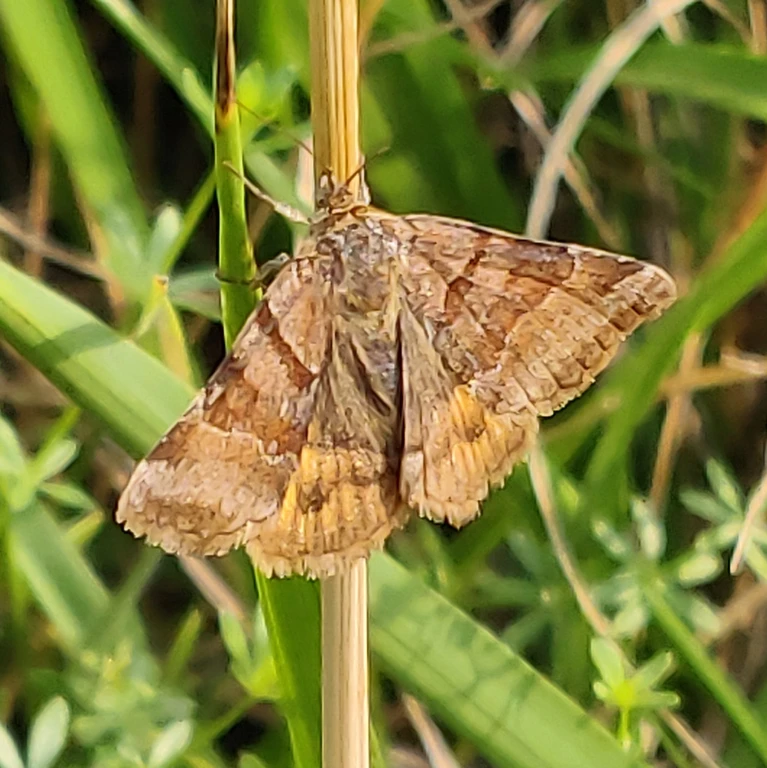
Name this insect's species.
Euclidia glyphica
